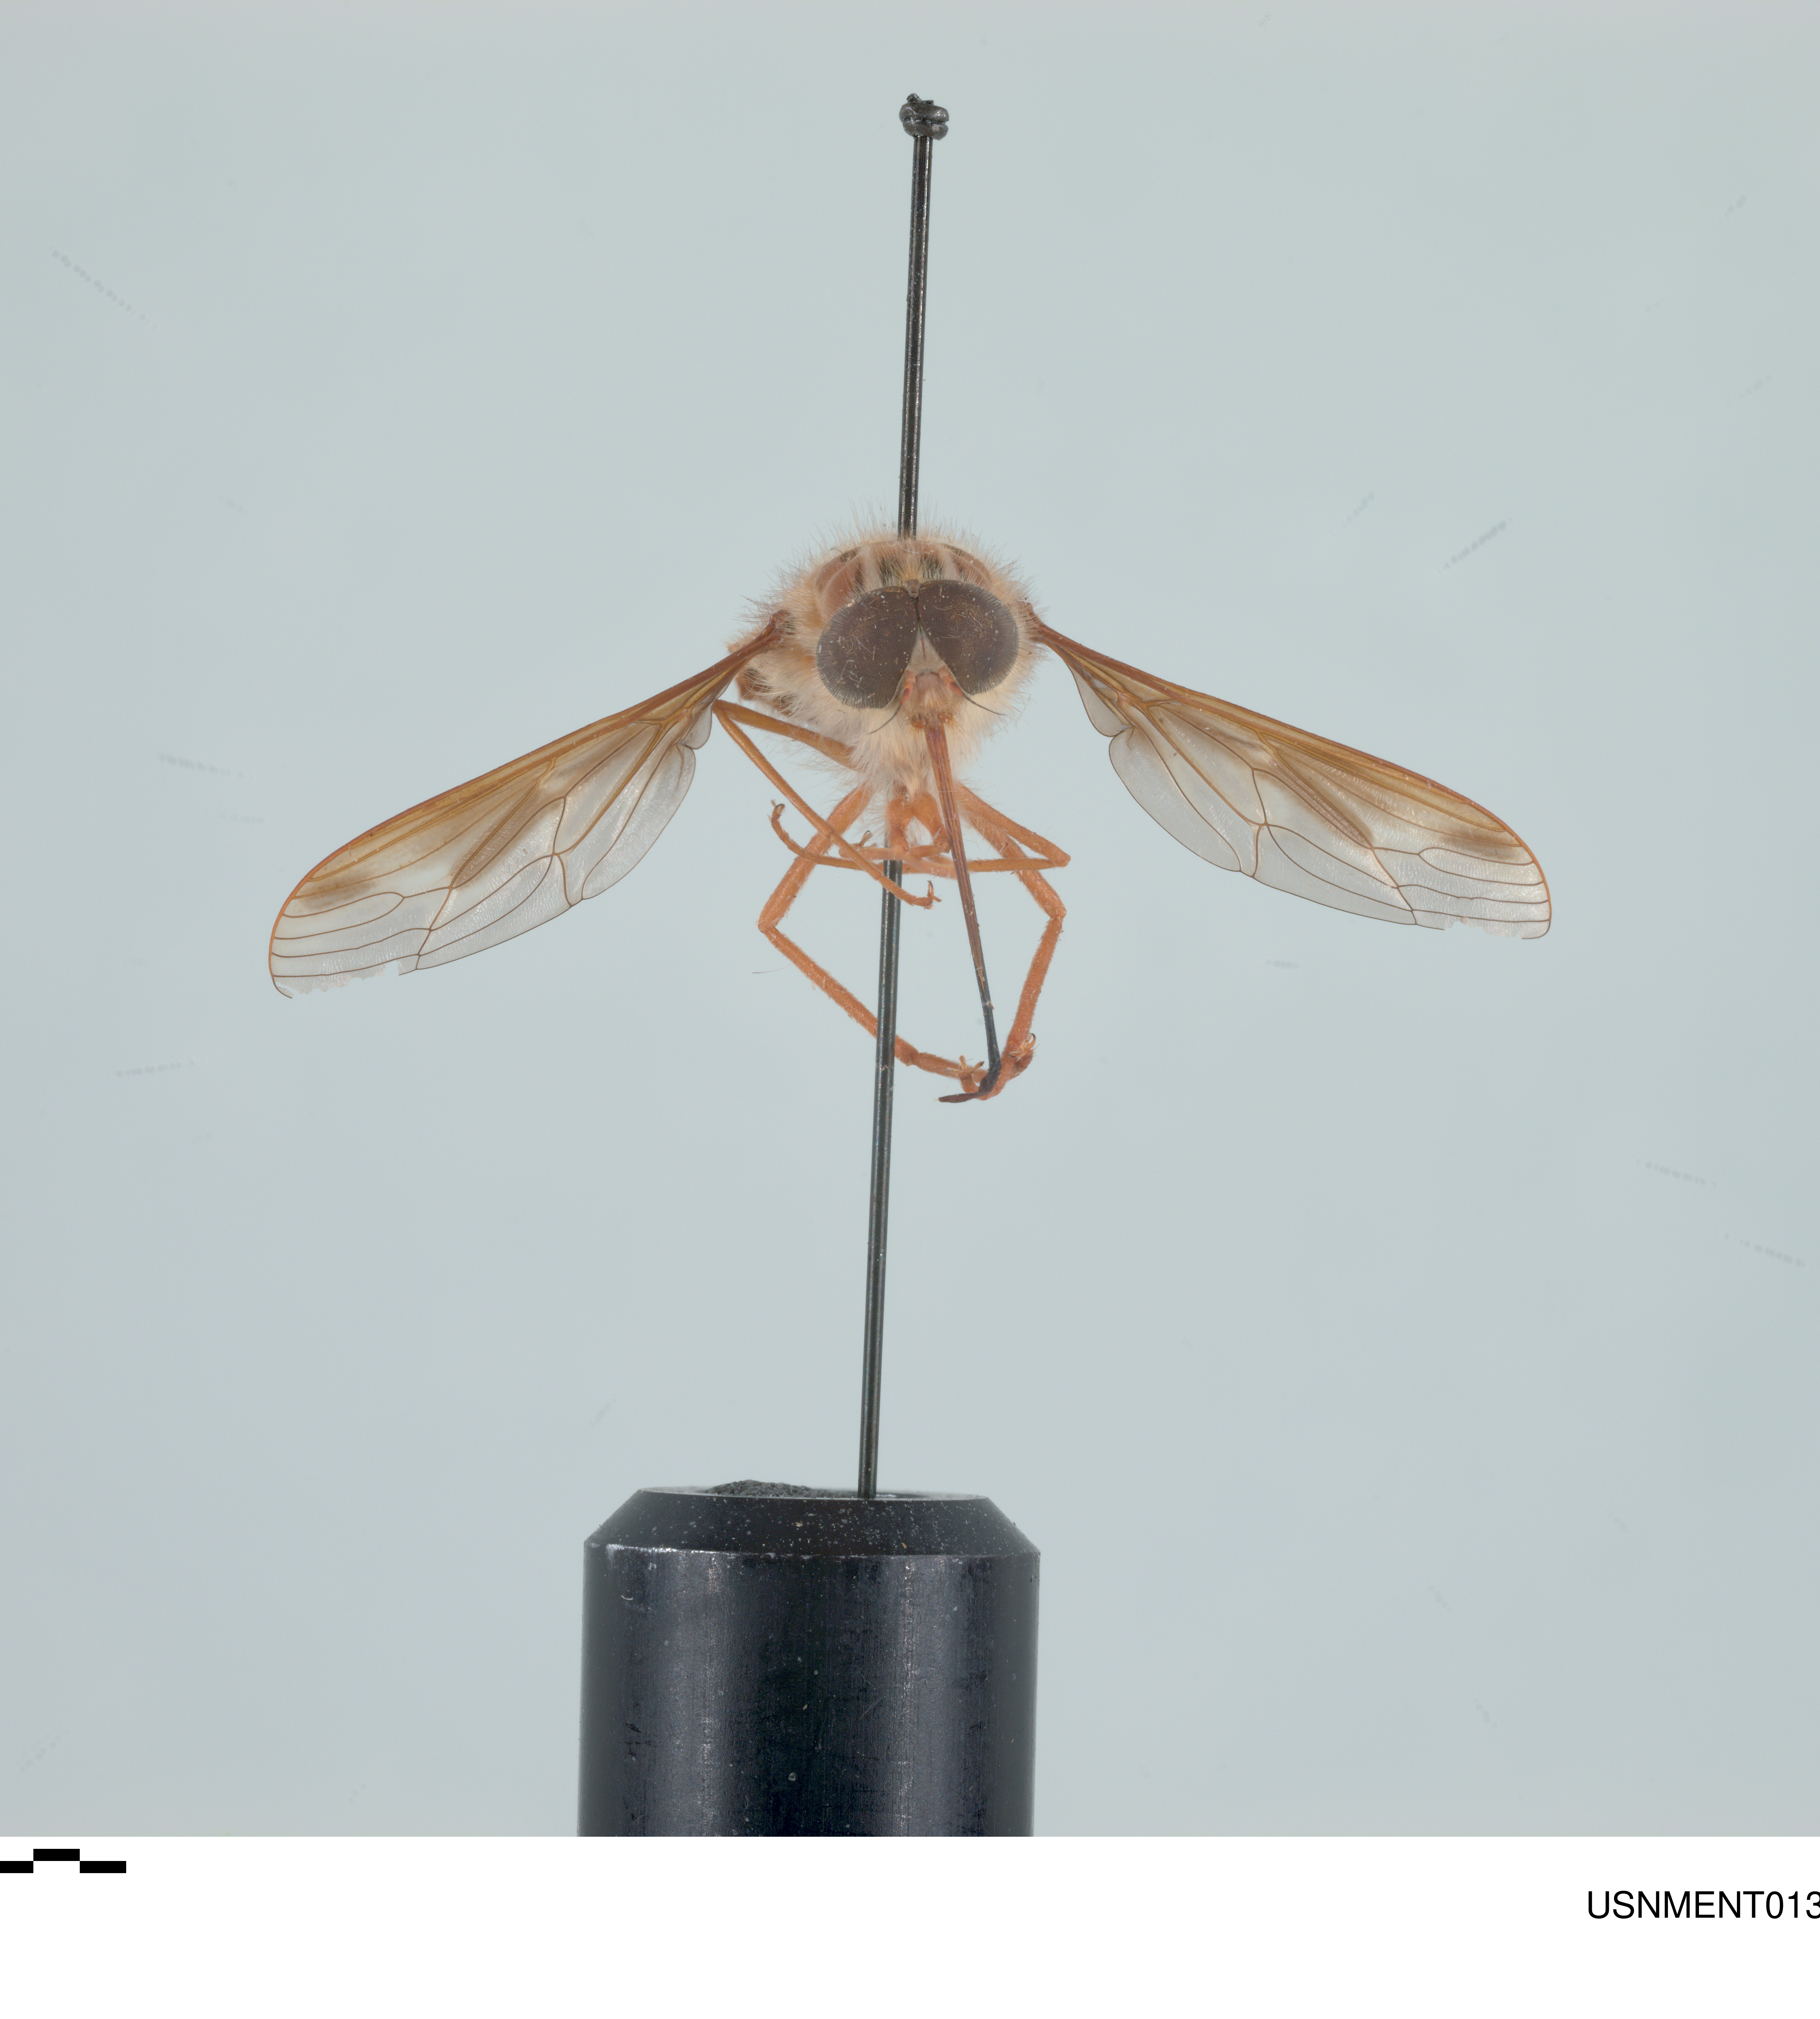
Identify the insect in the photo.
Hirmoneura nubipennis (also Trichophthalma nubipennis)
